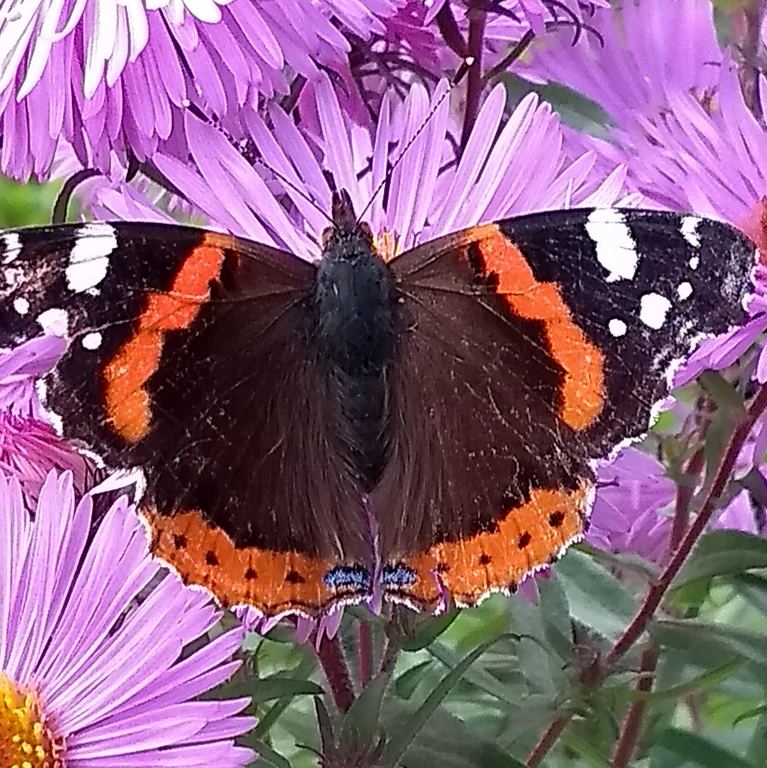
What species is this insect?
Vanessa atalanta
